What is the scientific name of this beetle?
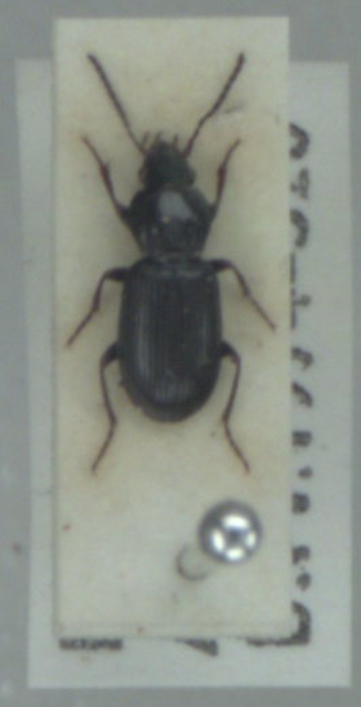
Pterostichus diligens
